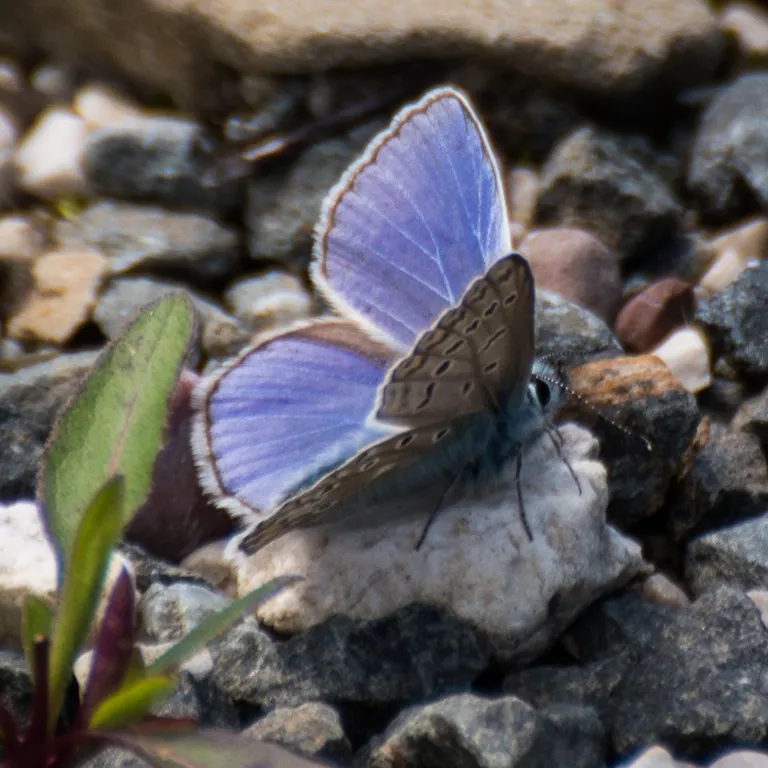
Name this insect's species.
Polyommatus icarus
